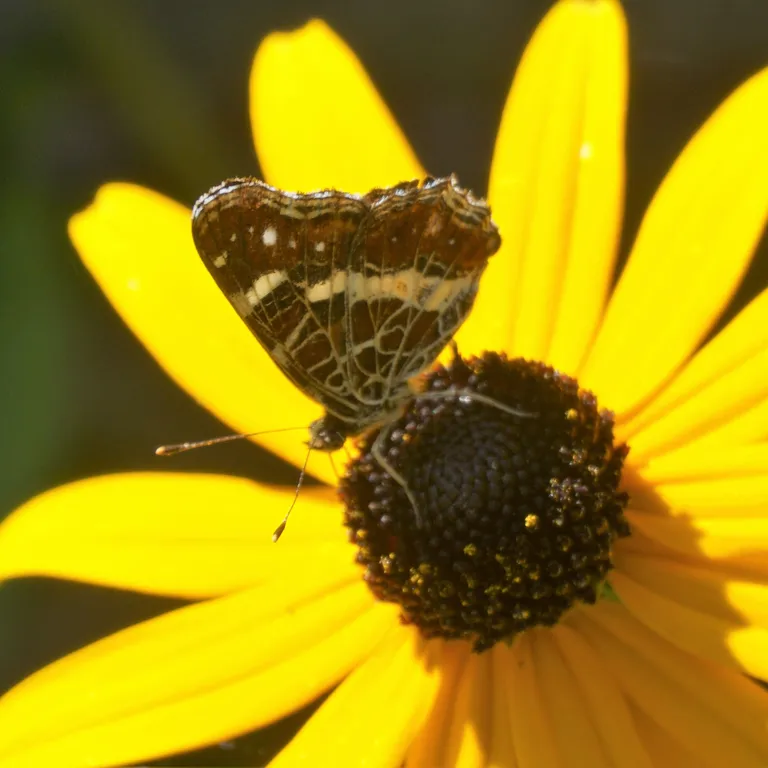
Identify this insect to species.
Araschnia levana
